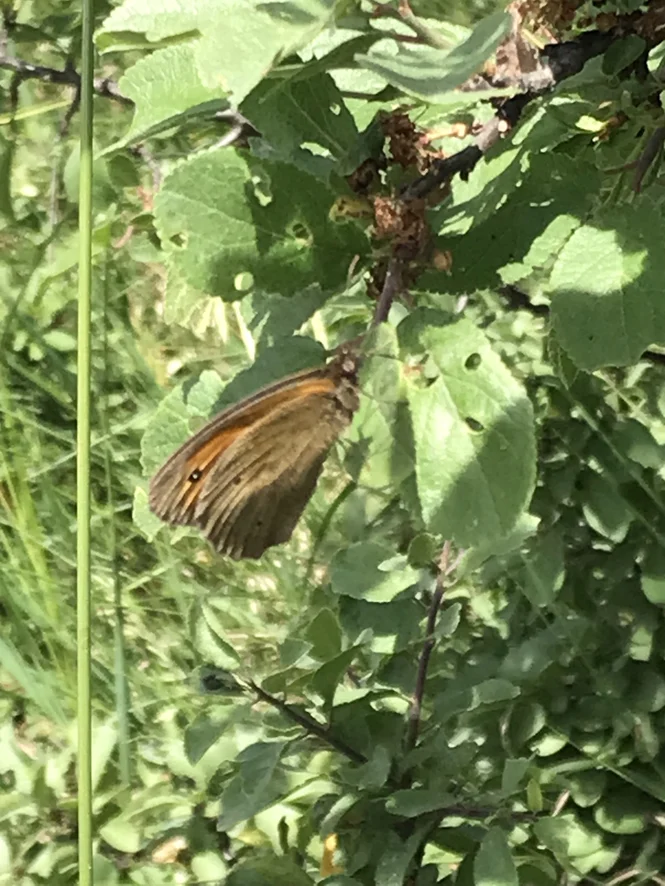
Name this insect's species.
Maniola jurtina
